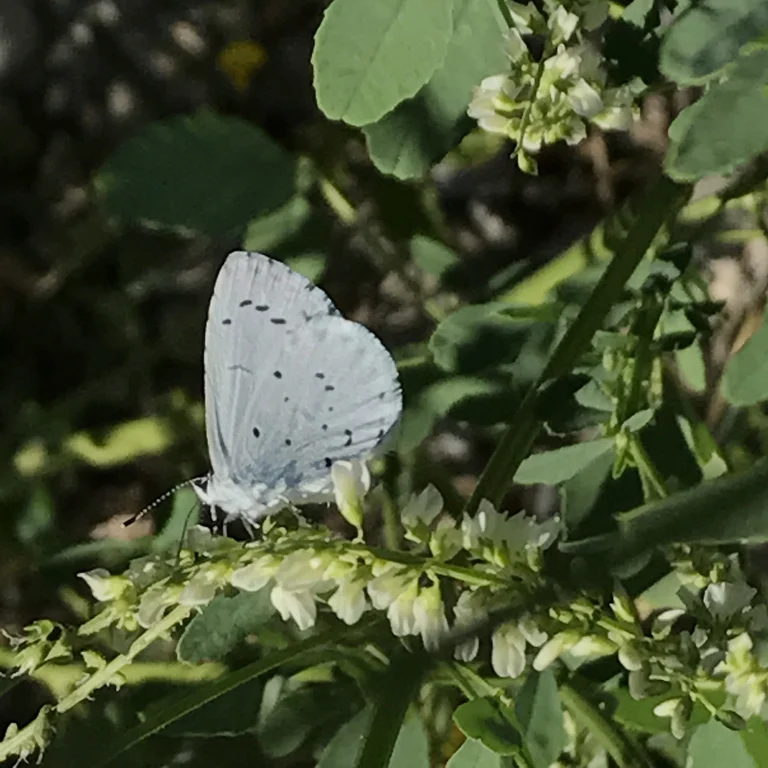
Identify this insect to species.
Celastrina argiolus
